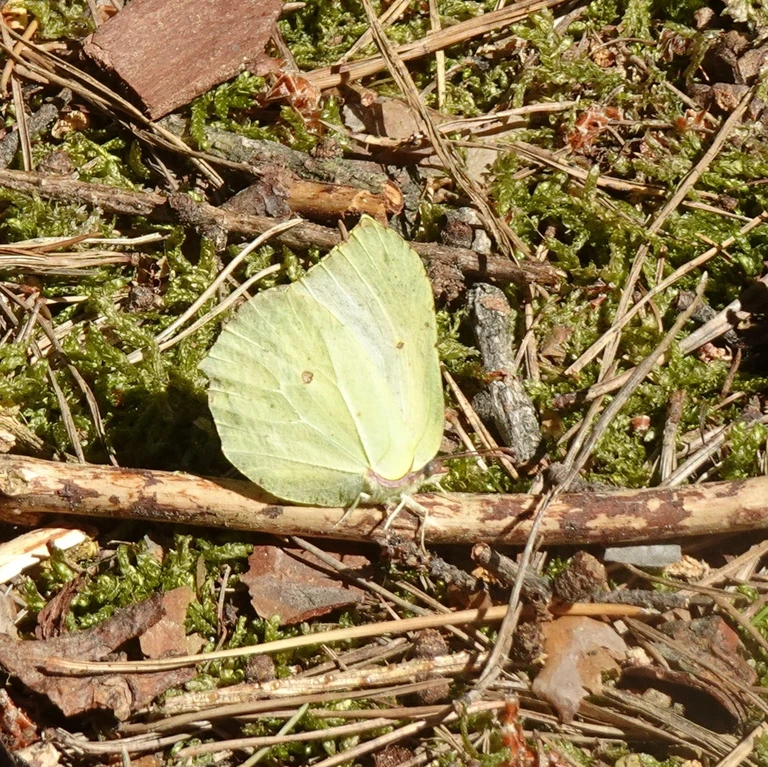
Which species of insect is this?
Gonepteryx rhamni
